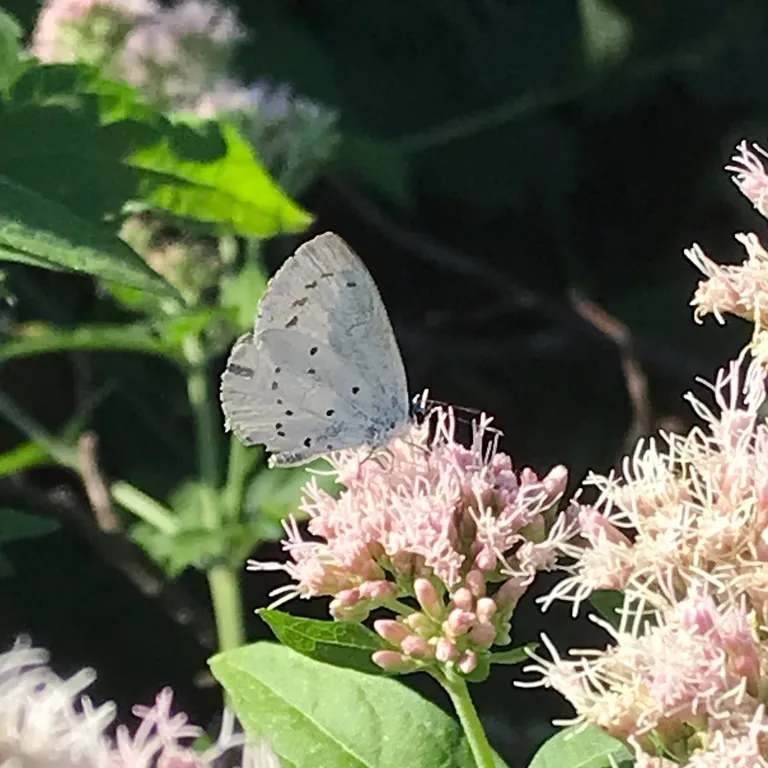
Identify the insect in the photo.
Celastrina argiolus
